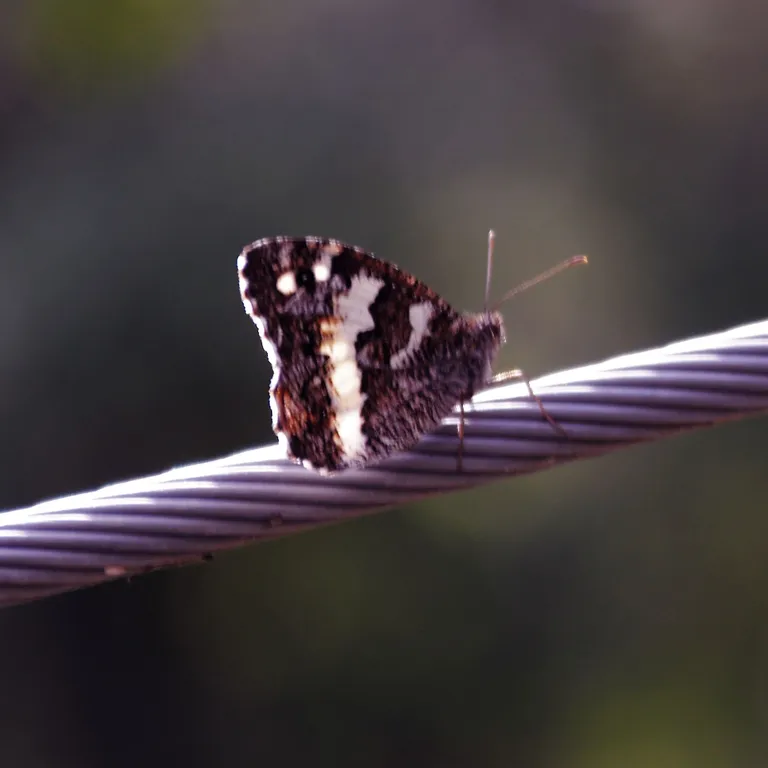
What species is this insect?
Brintesia circe
